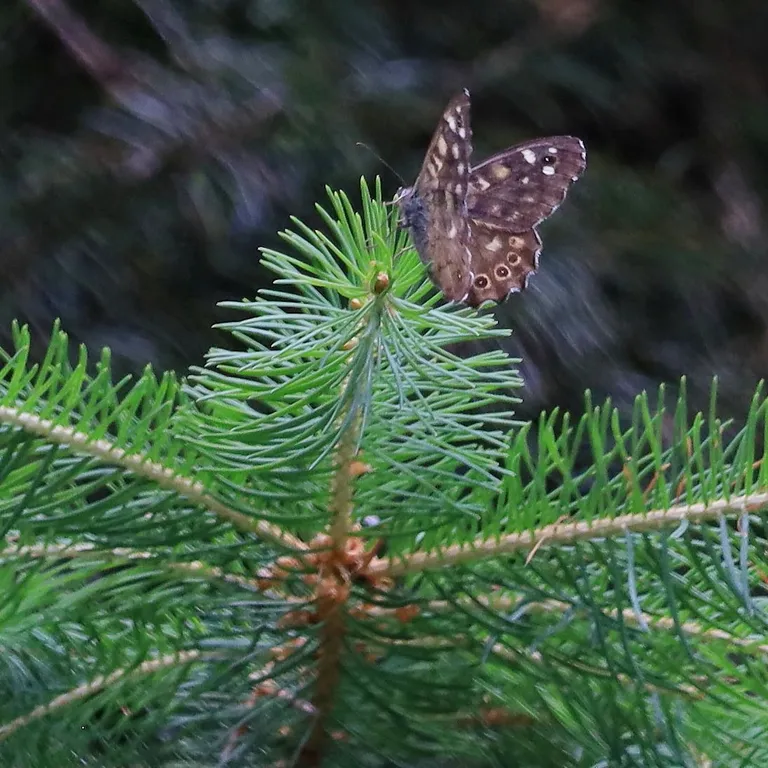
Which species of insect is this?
Pararge aegeria
